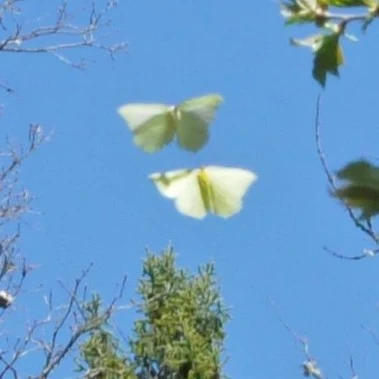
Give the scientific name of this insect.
Gonepteryx rhamni
